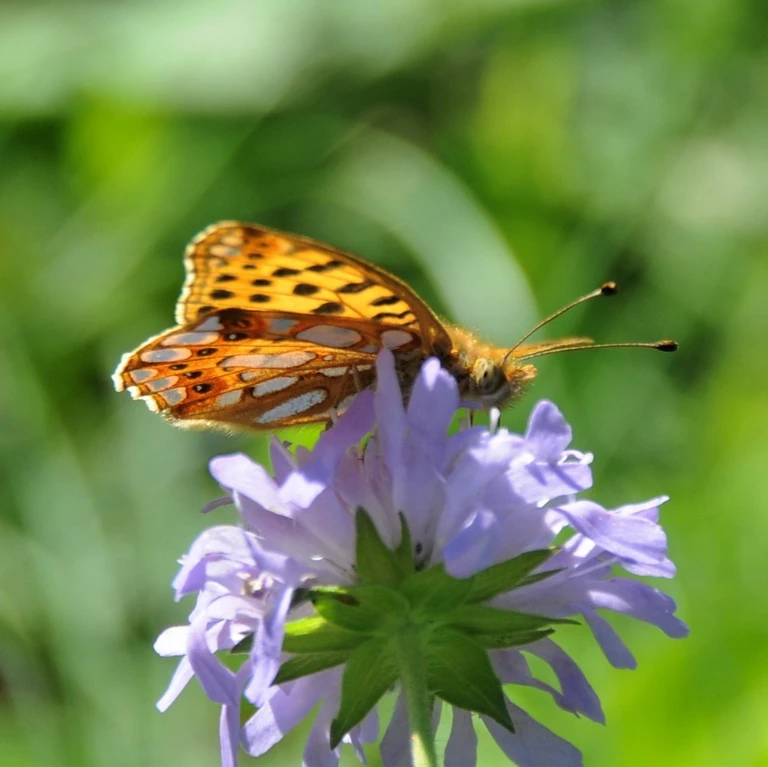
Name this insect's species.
Issoria lathonia
